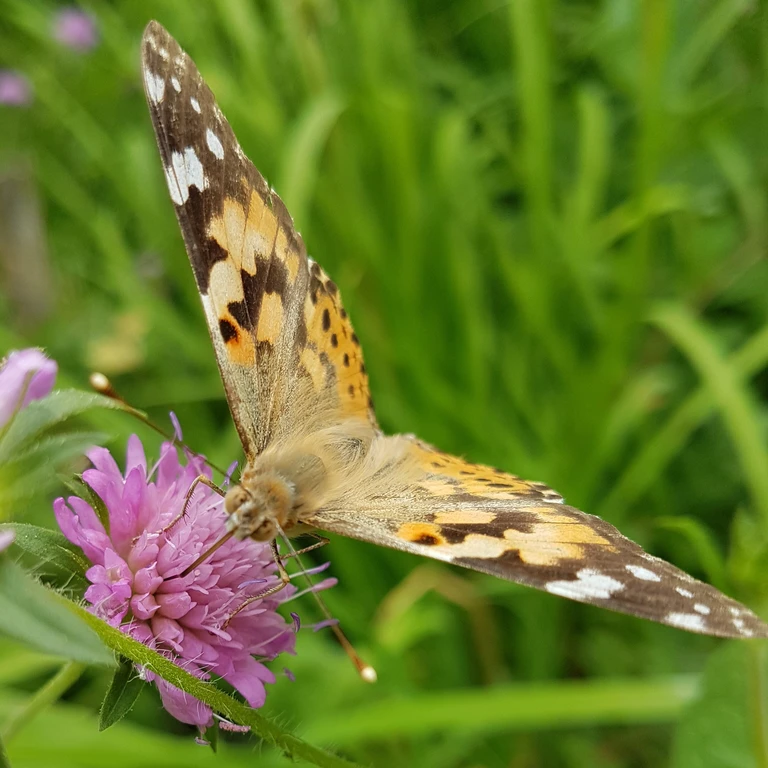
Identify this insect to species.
Vanessa cardui
